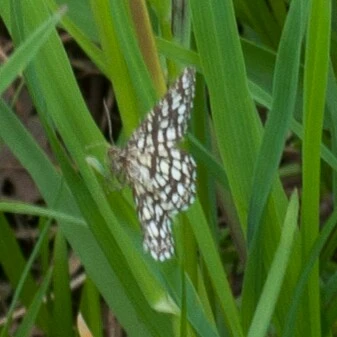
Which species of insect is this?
Chiasmia clathrata
